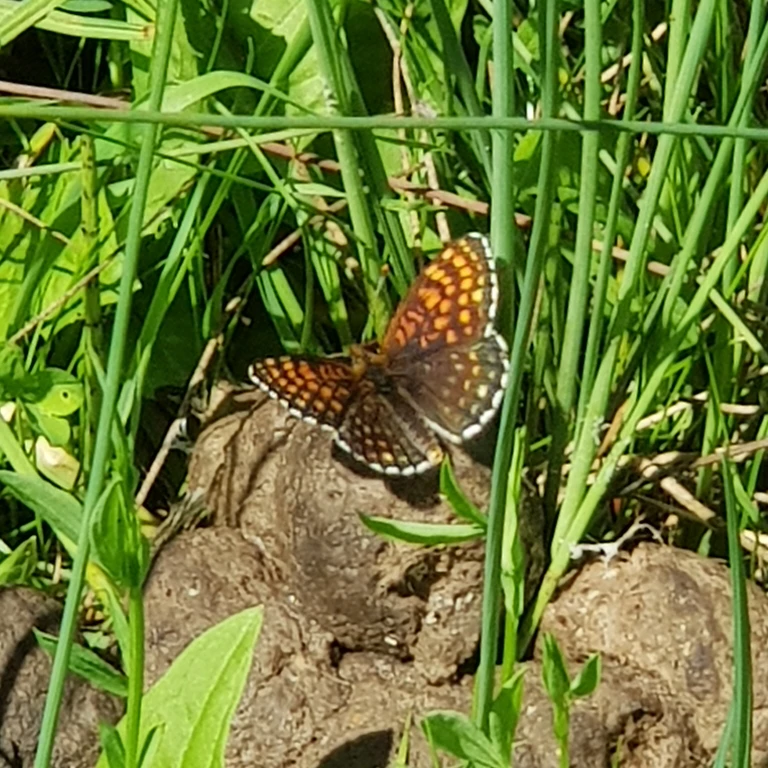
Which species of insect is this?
Melitaea diamina
